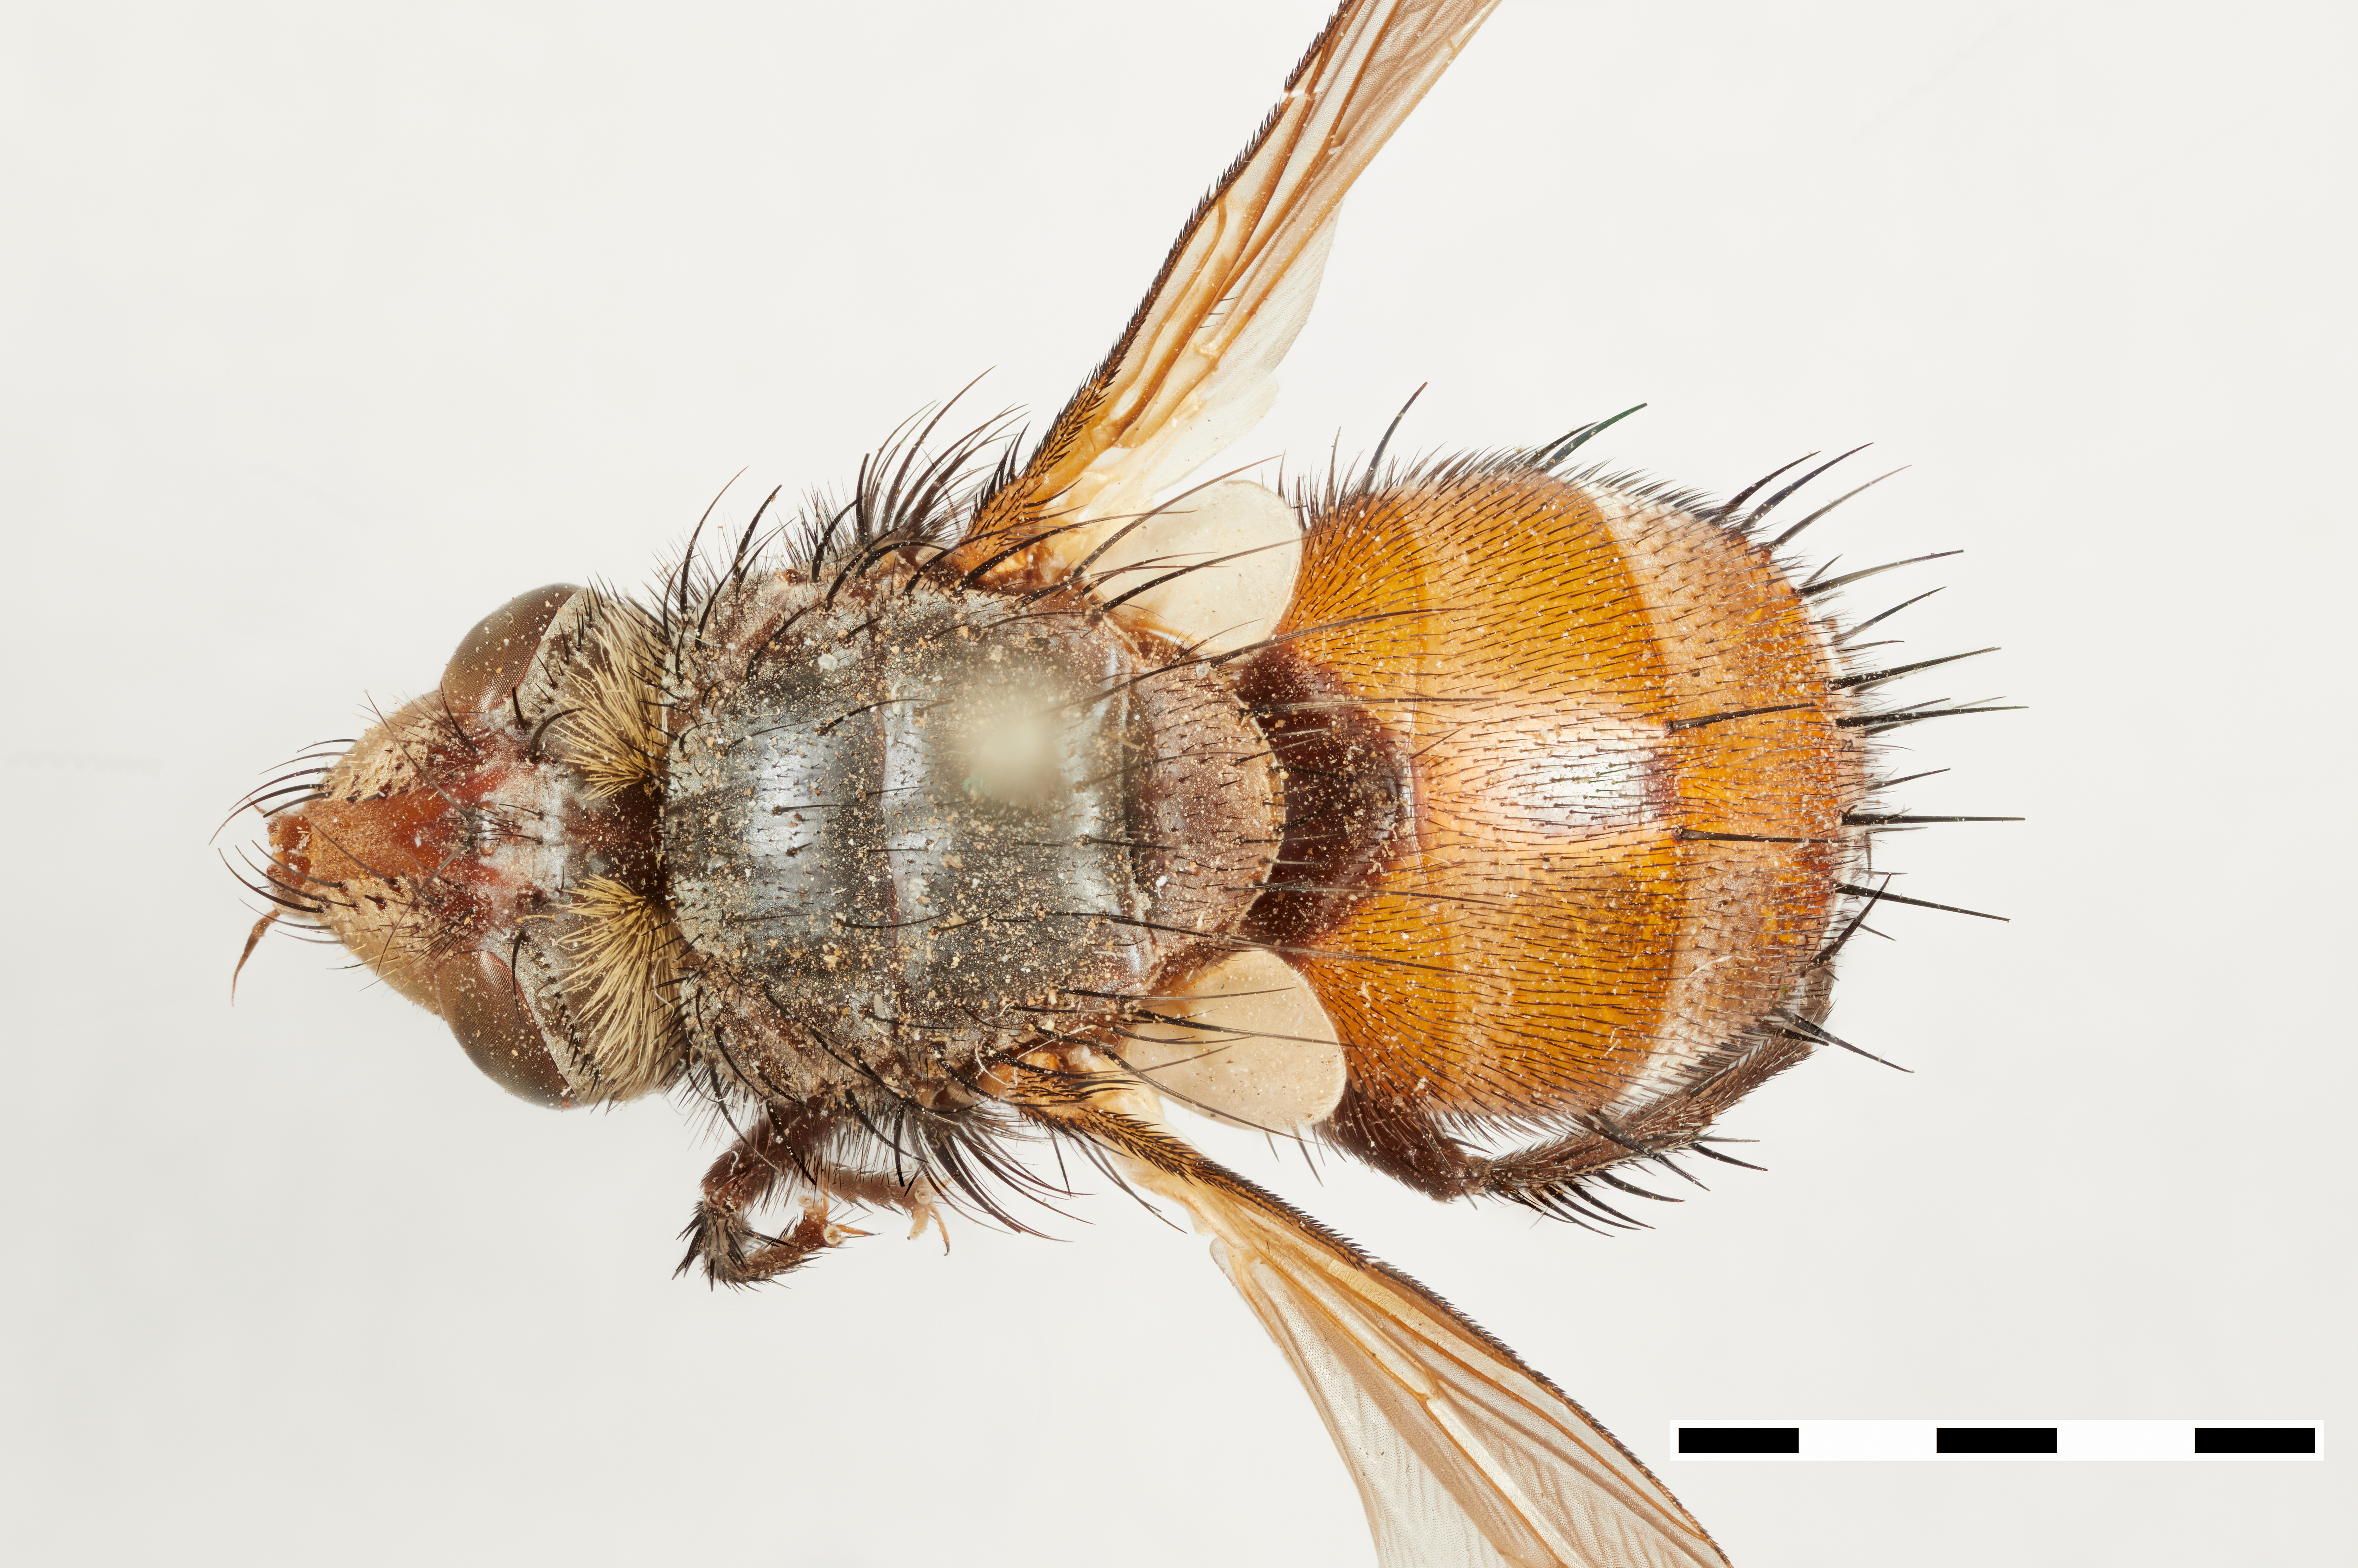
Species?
Echinomyia palpalis
